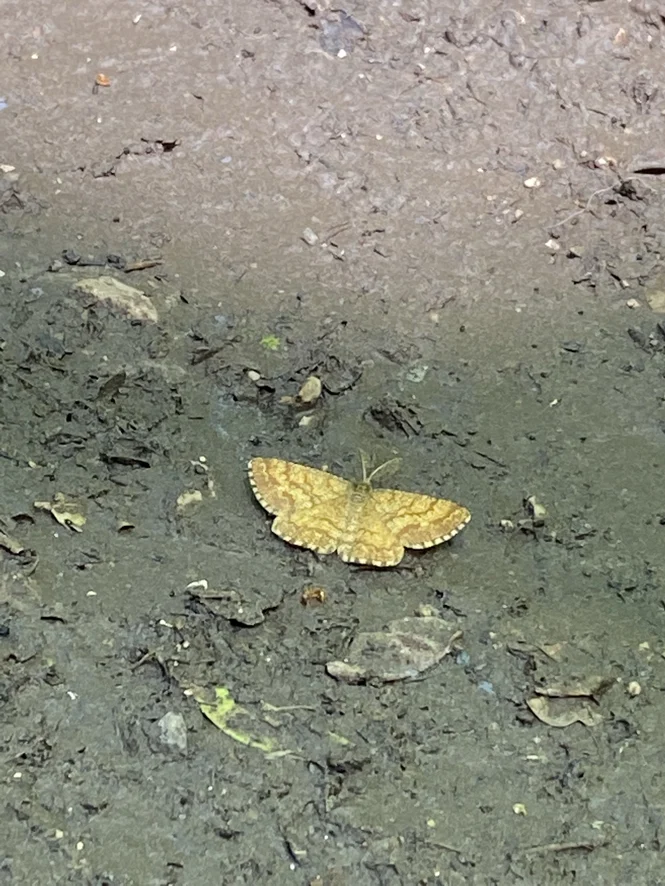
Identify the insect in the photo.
Ematurga atomaria
